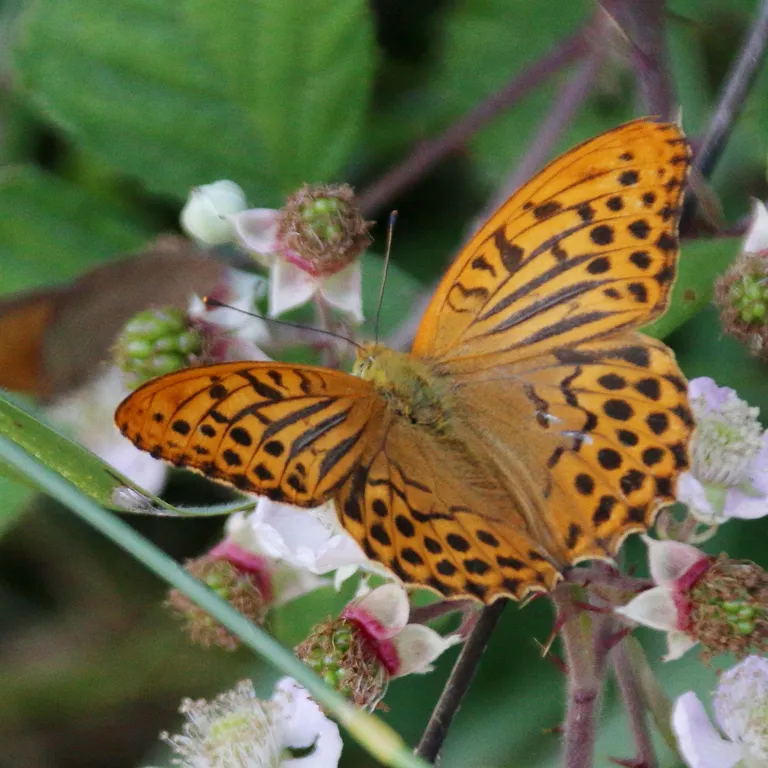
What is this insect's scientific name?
Argynnis paphia
